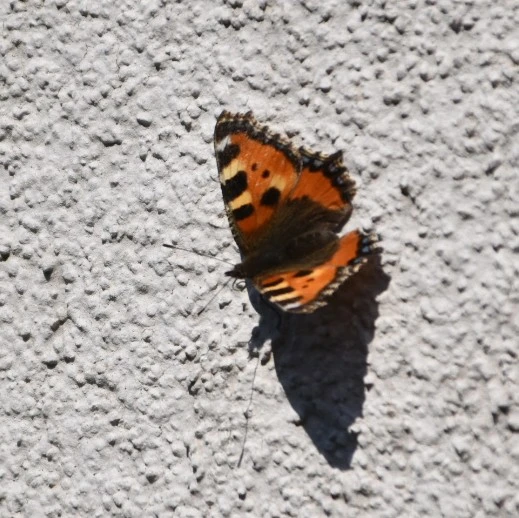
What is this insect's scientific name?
Aglais urticae
